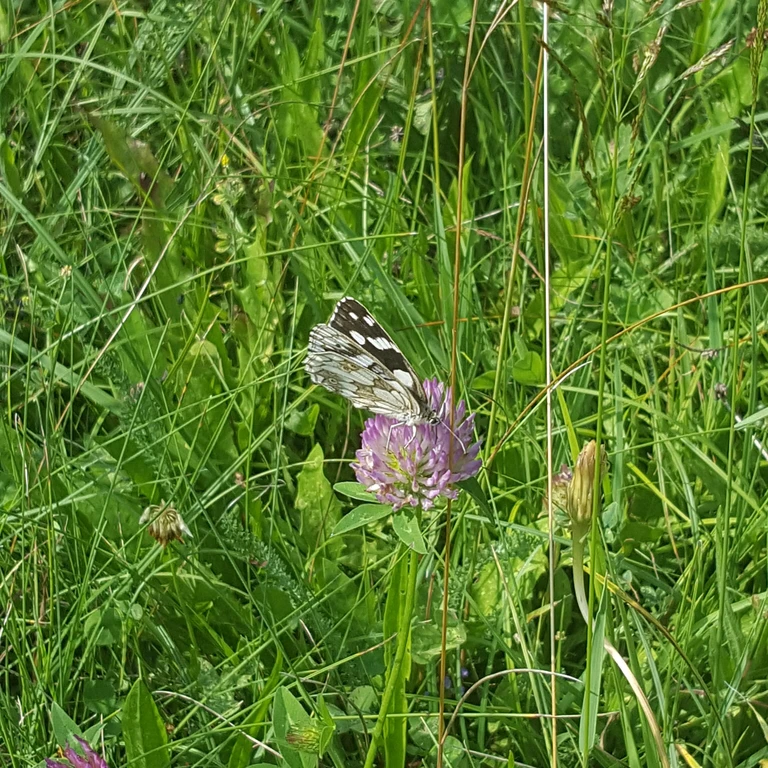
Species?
Melanargia galathea
